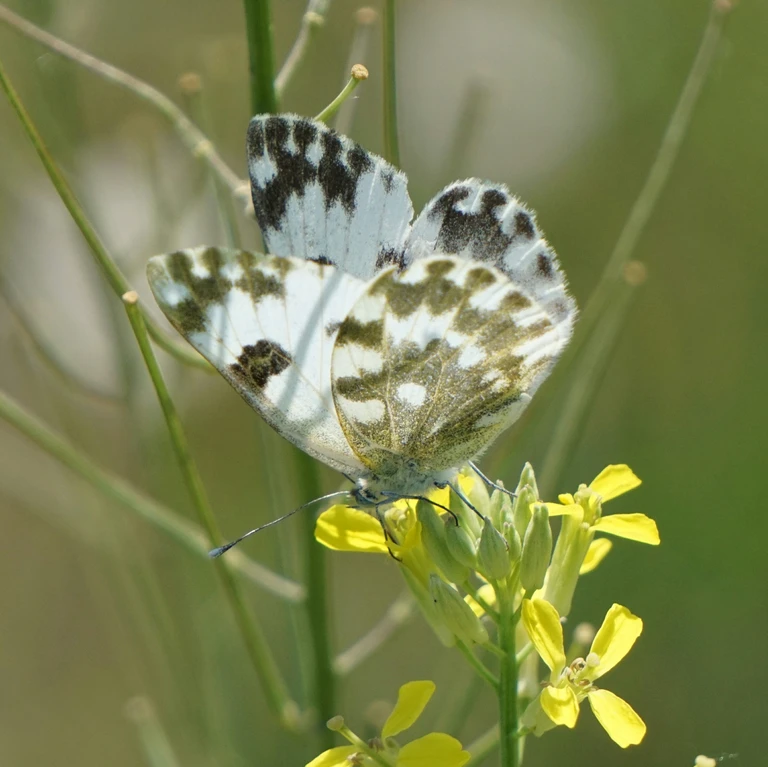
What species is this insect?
Pontia edusa
